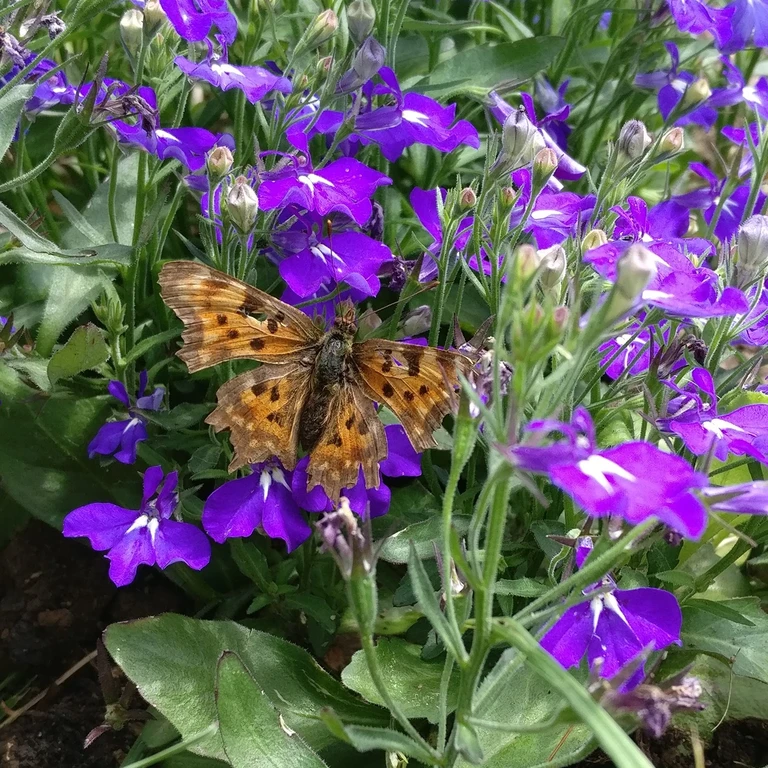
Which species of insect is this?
Polygonia c-album
